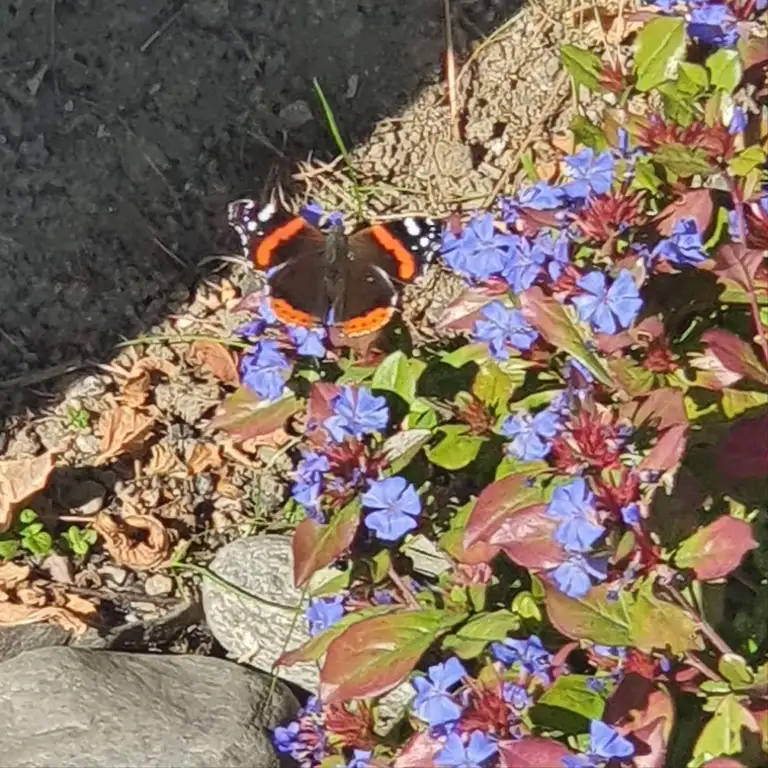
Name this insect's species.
Vanessa atalanta
